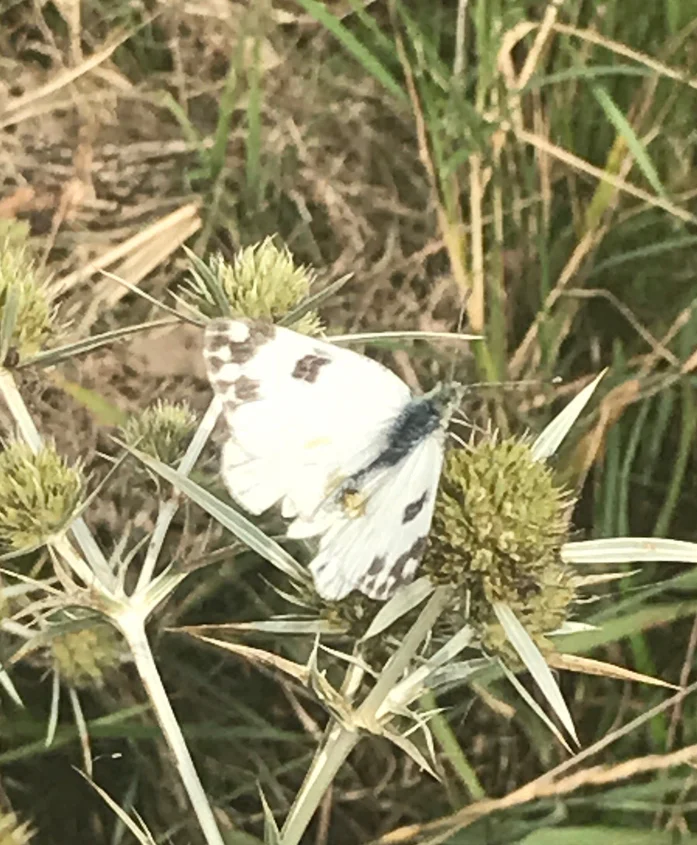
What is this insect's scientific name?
Pontia edusa
